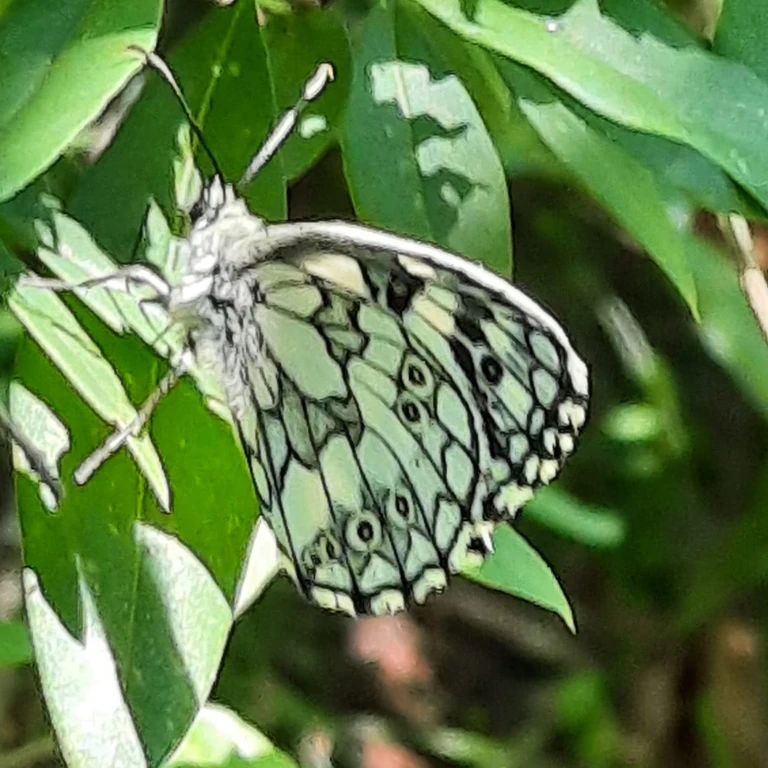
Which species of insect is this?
Melanargia galathea
